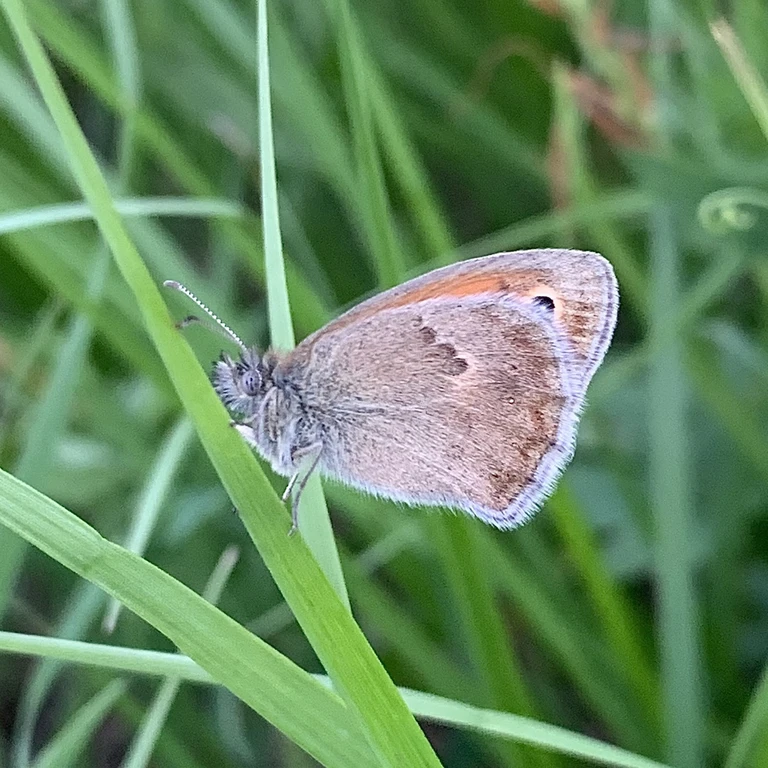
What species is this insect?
Coenonympha pamphilus
